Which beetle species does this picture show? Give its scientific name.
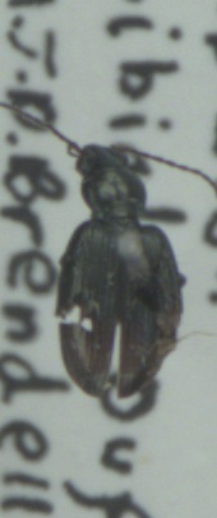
Bembidion tibiale
